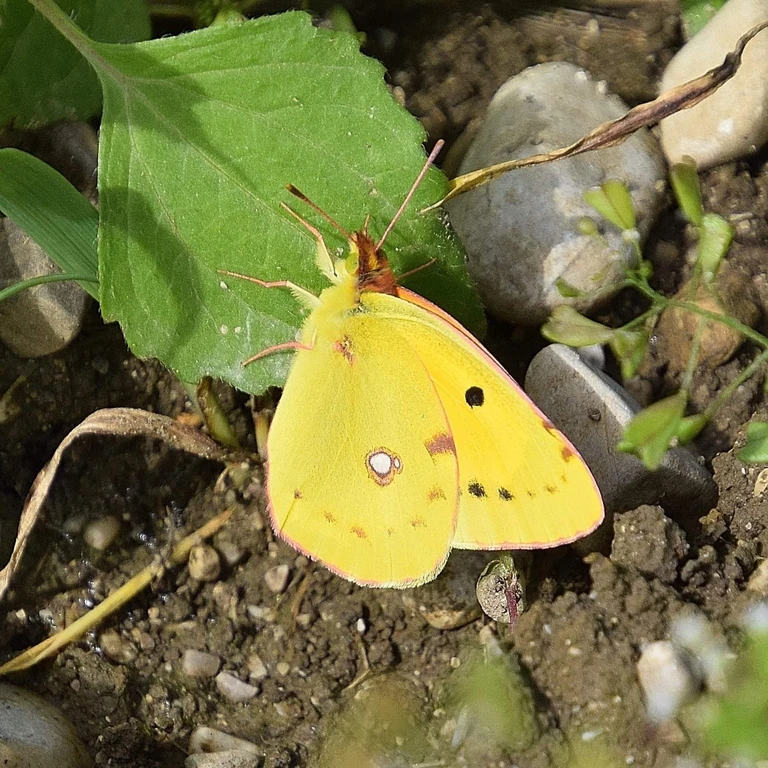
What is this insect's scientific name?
Colias croceus
